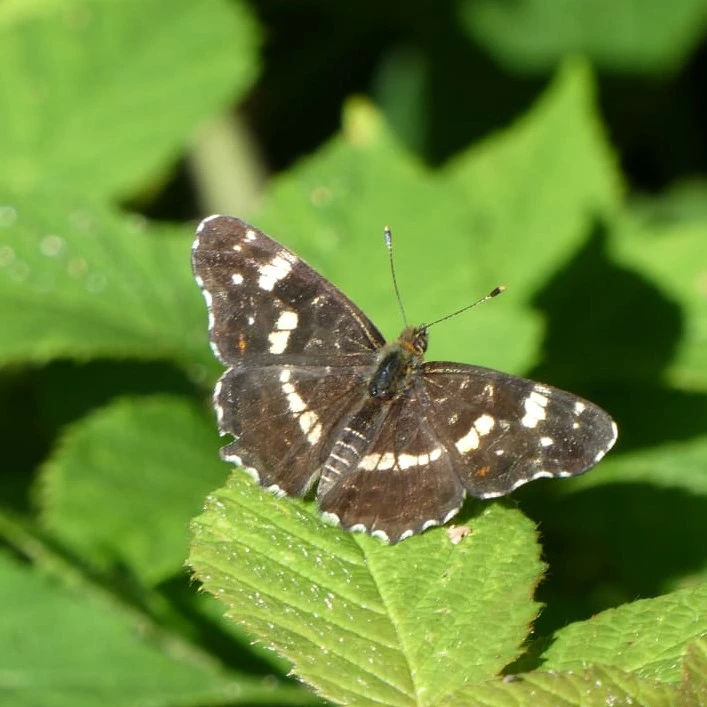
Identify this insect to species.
Araschnia levana
